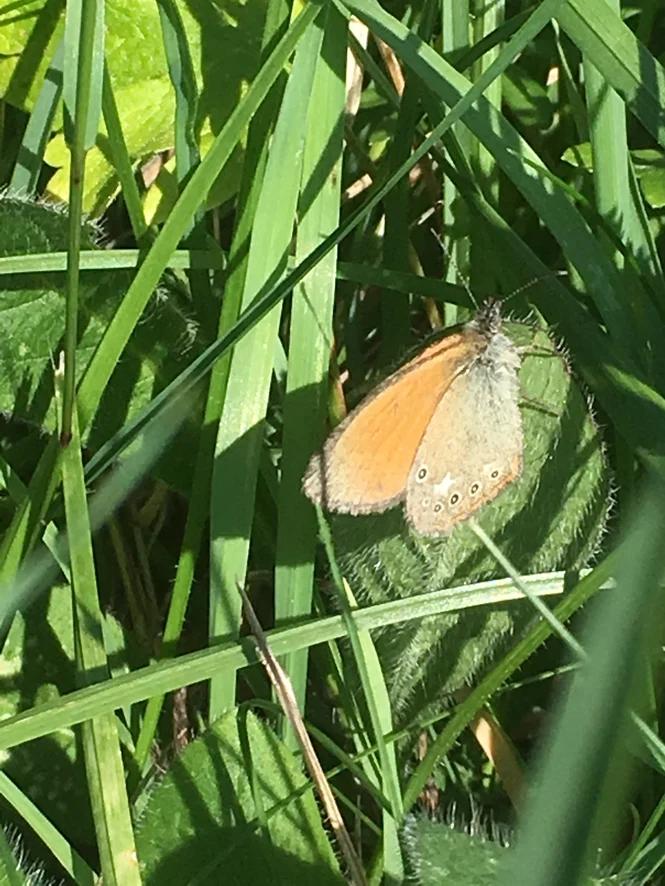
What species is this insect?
Coenonympha glycerion (also Coenonympha iphis)
